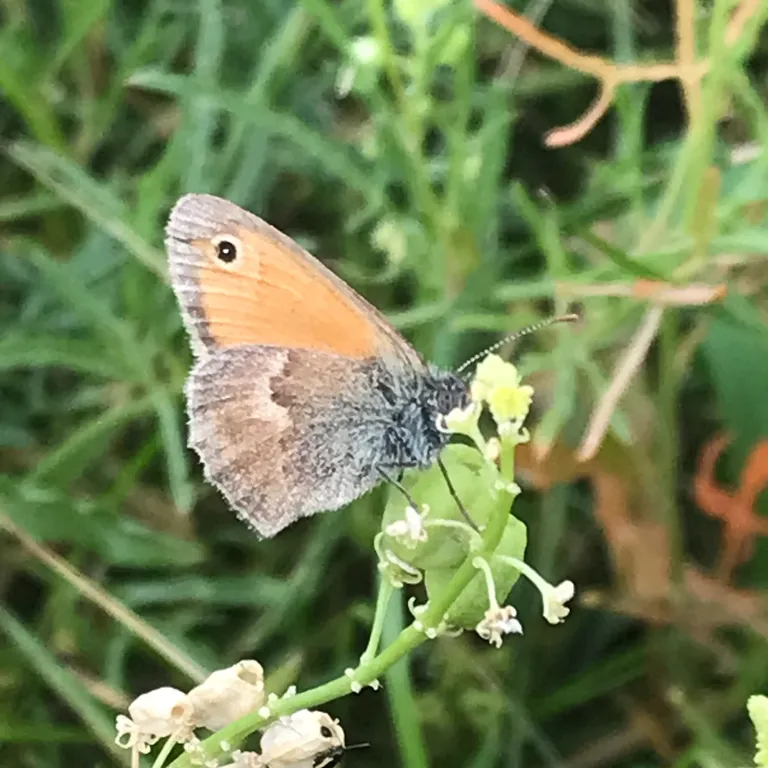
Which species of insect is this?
Coenonympha pamphilus
